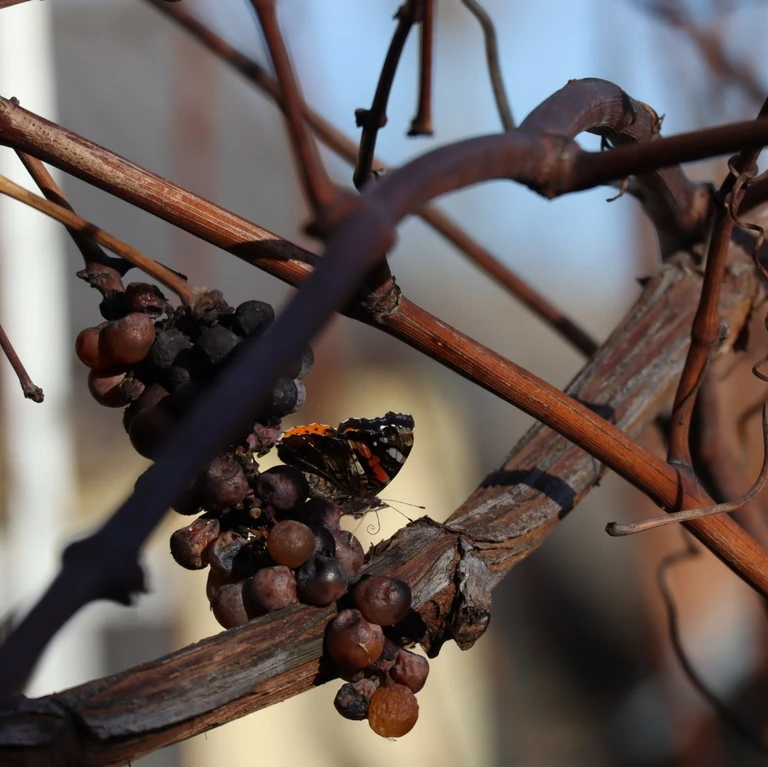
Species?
Vanessa atalanta
